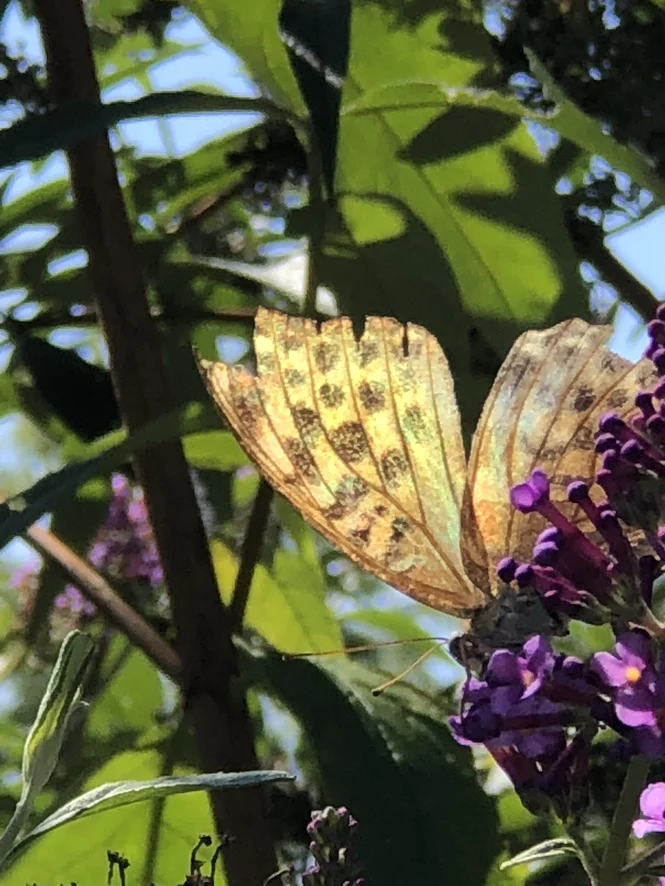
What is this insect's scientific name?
Argynnis paphia
